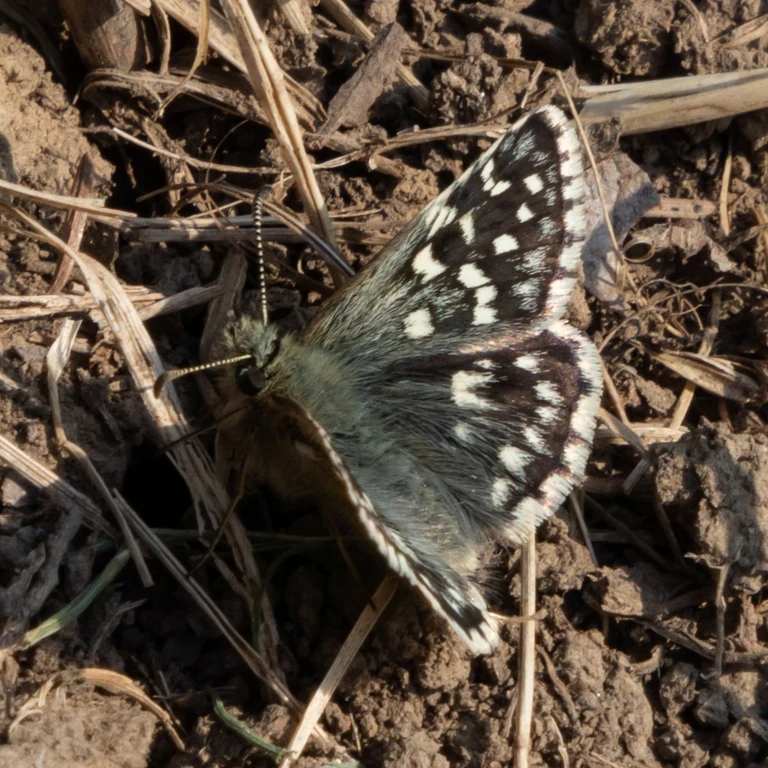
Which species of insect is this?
Pyrgus malvae
